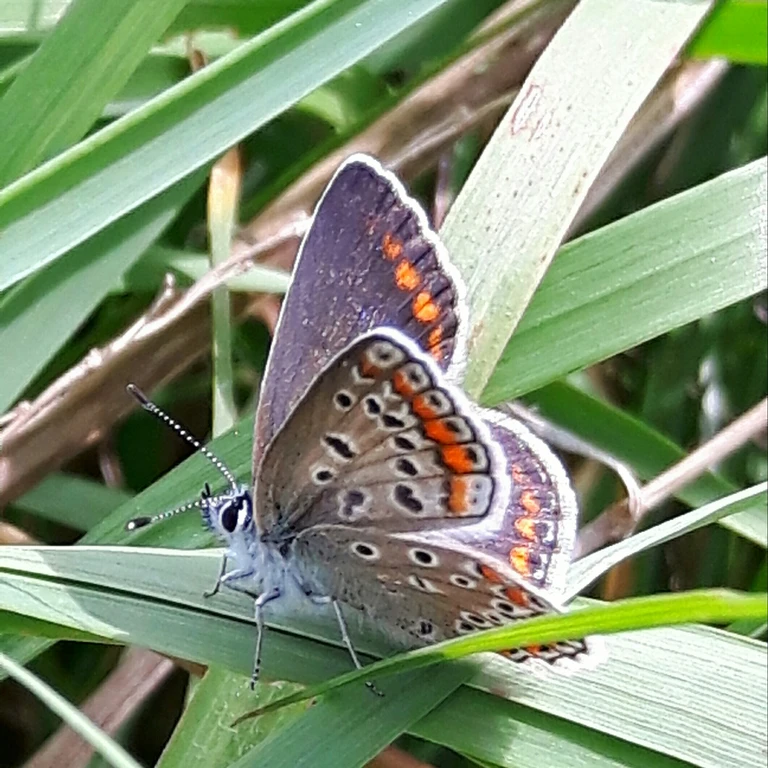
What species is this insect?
Polyommatus icarus
